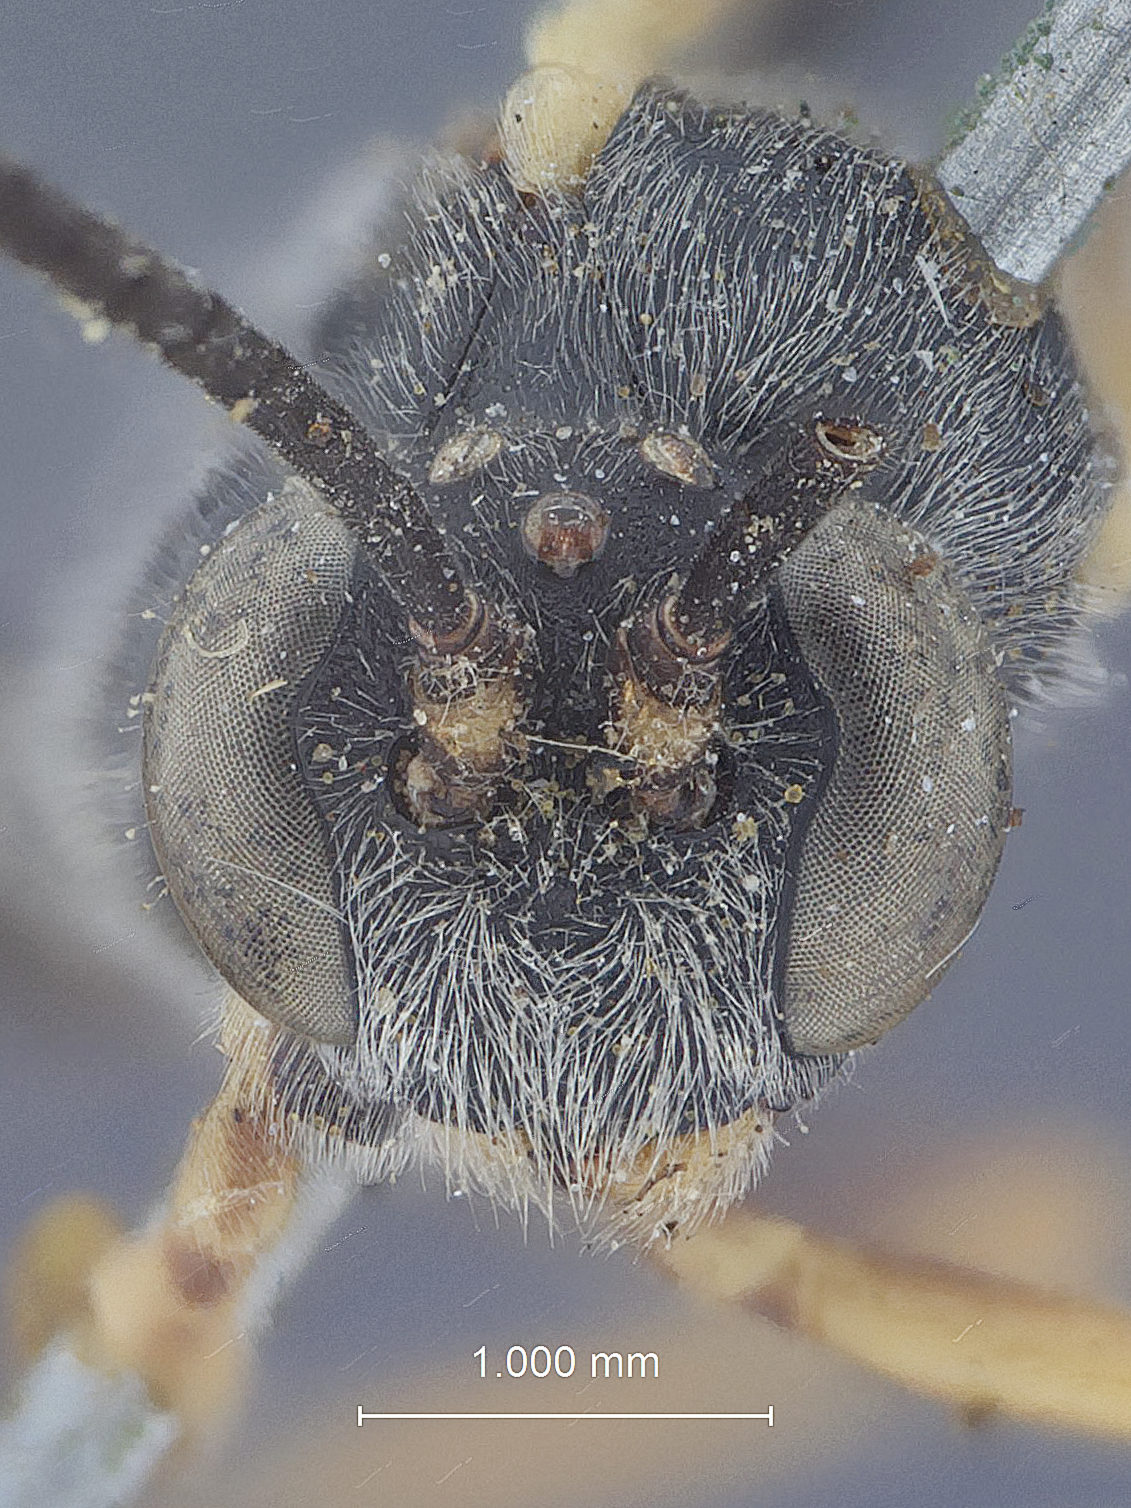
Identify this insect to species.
Campoplegidea diversella
